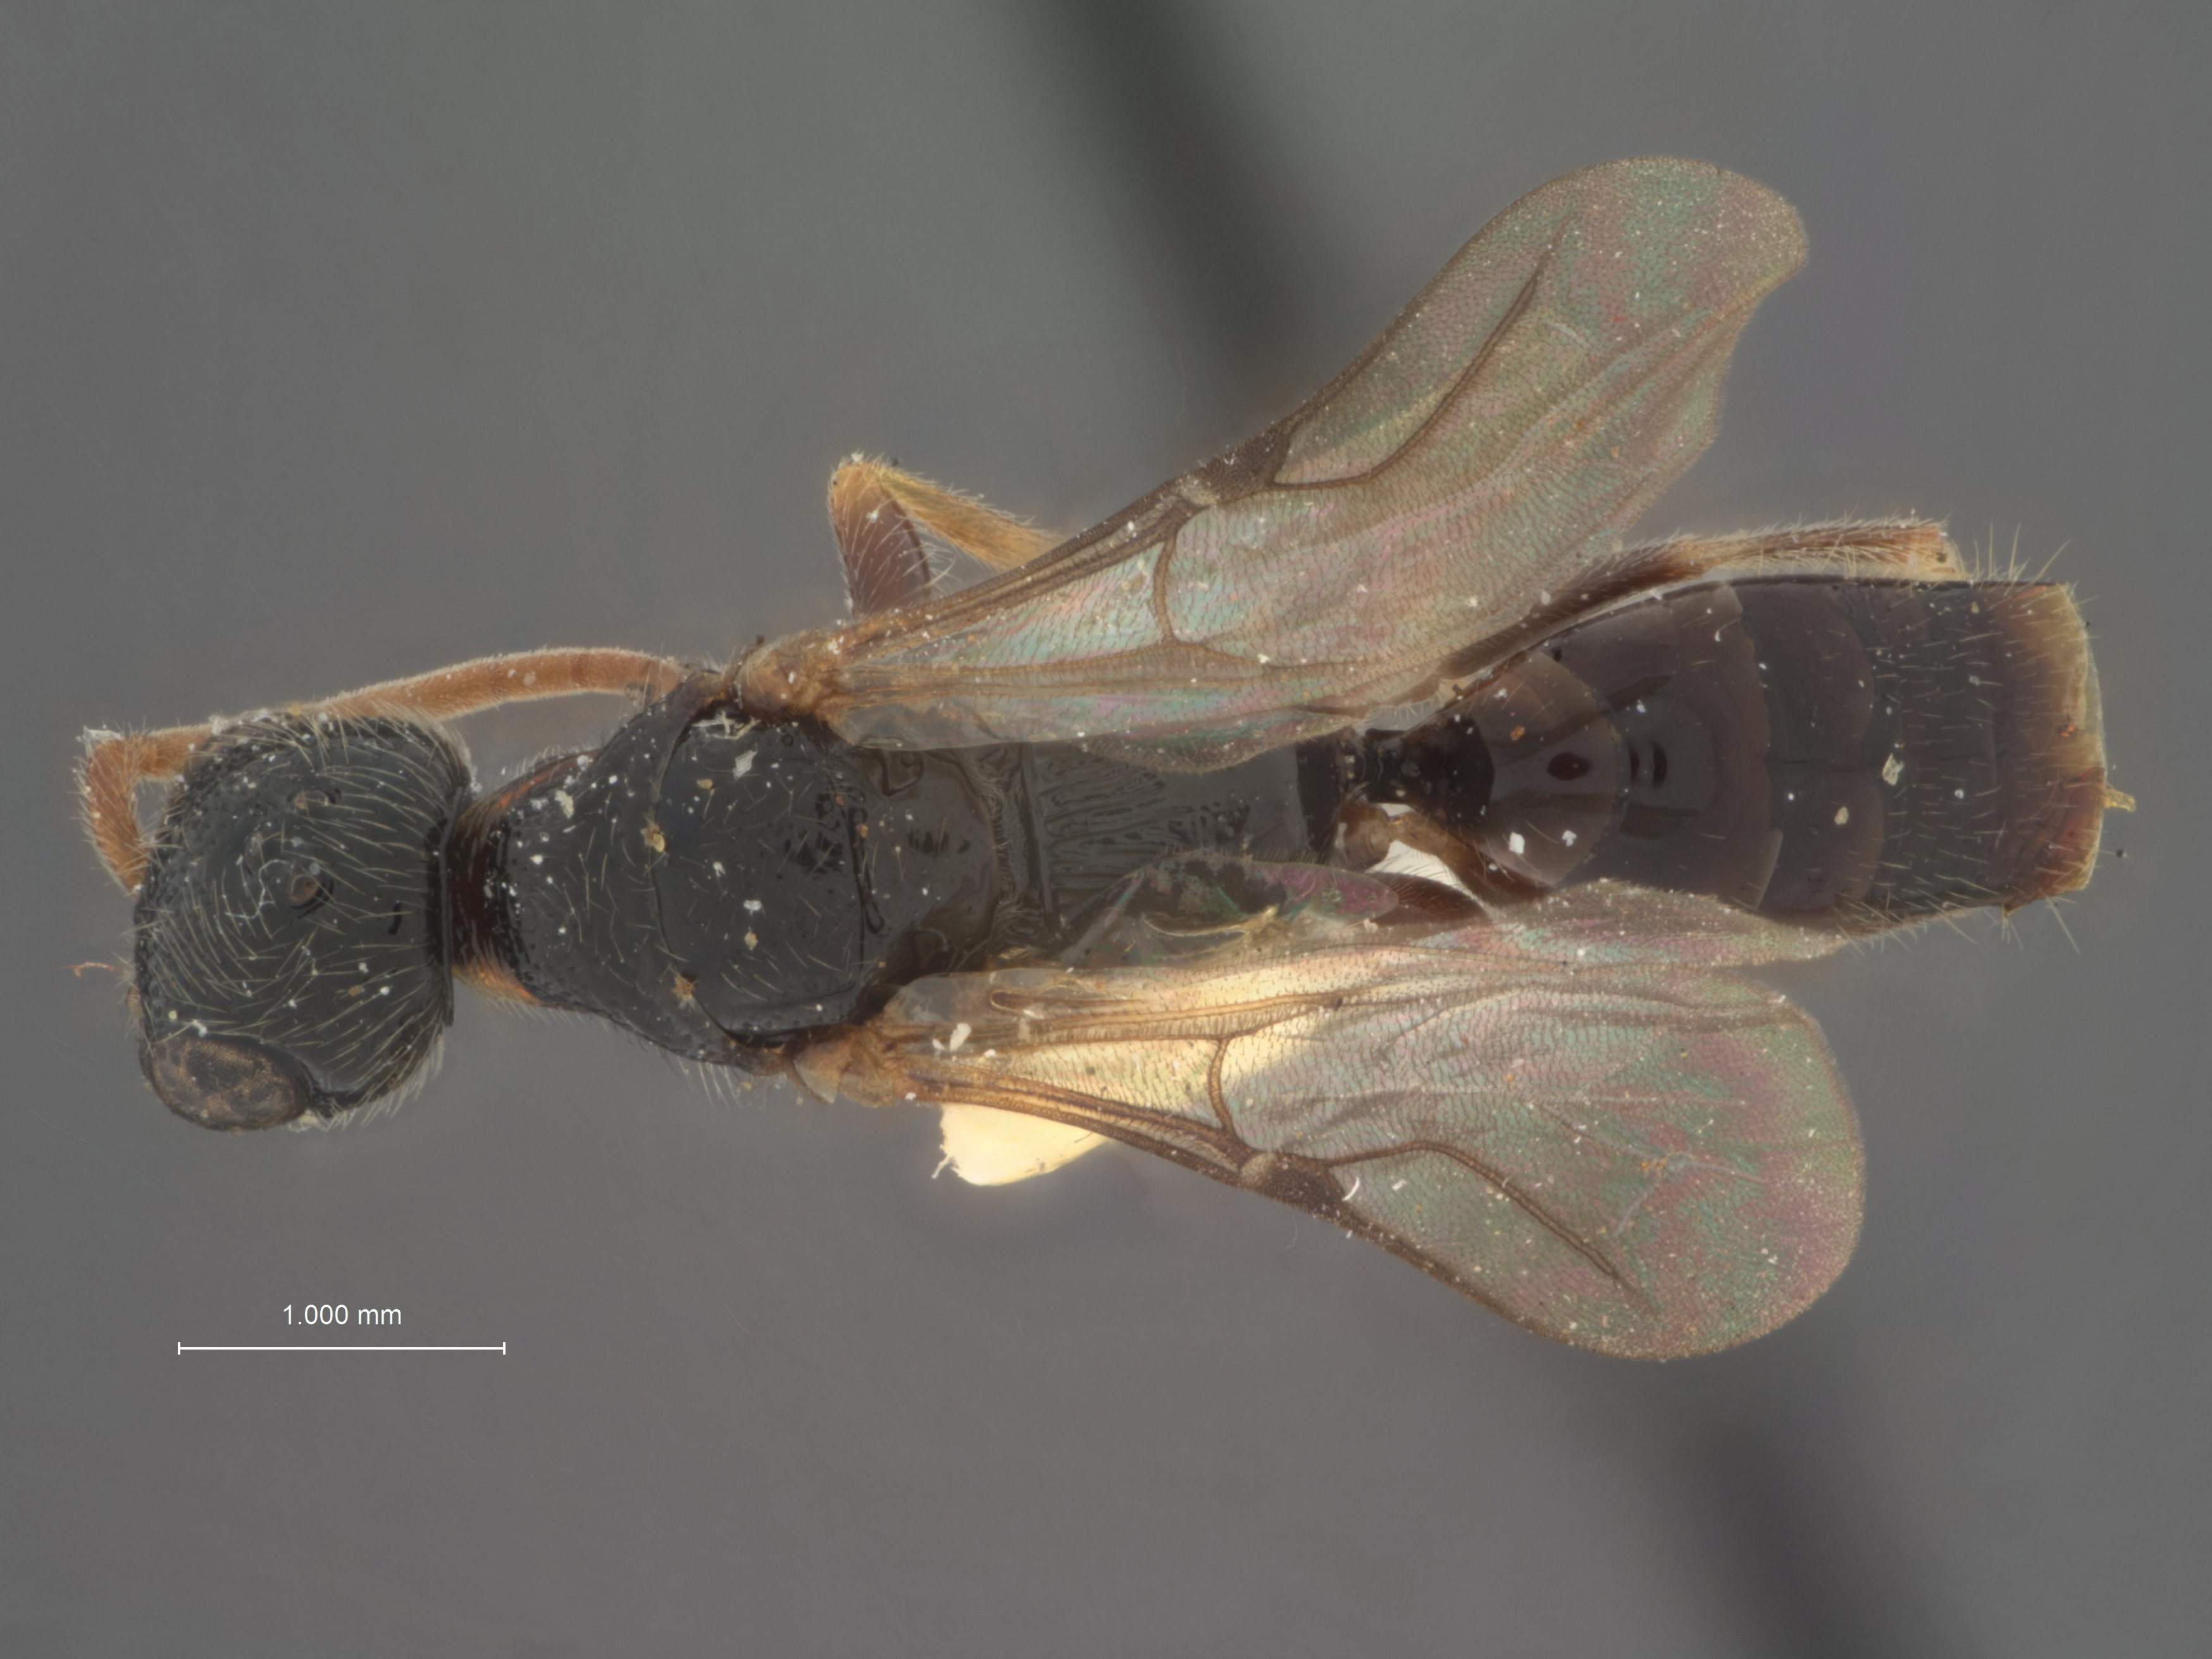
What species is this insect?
Apenesia guatemalensis
